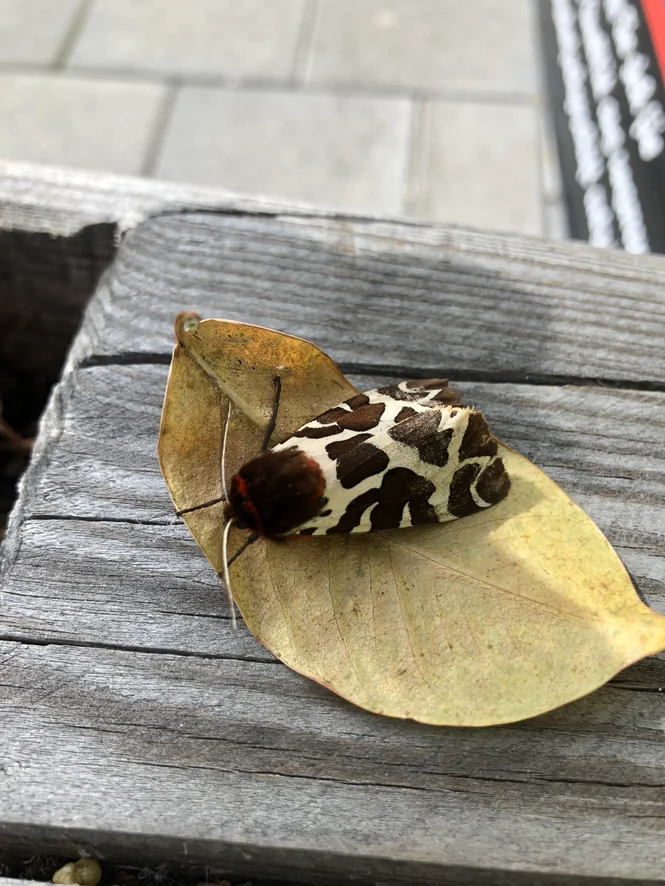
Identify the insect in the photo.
Arctia caja
